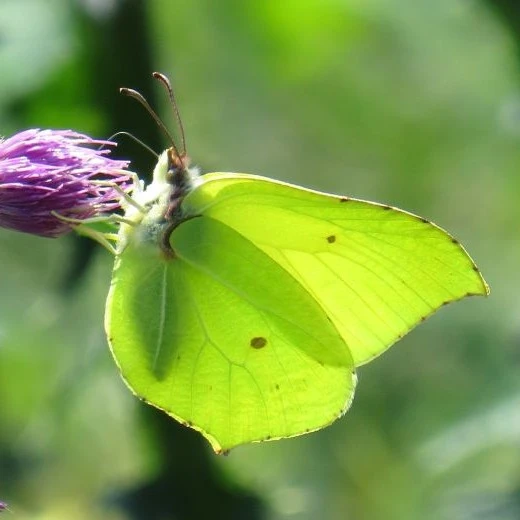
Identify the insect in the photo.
Gonepteryx rhamni
